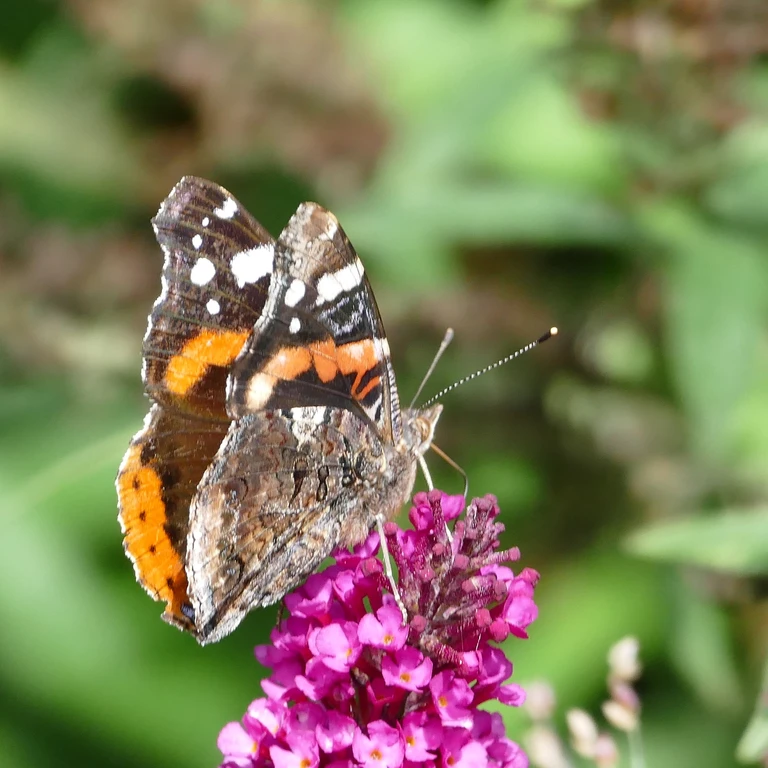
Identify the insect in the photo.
Vanessa atalanta
